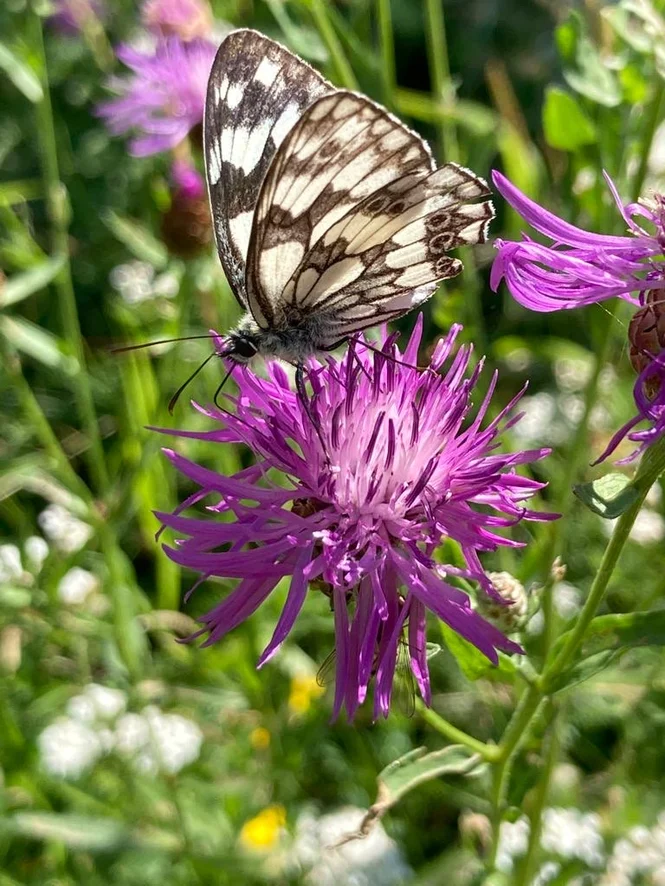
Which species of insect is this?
Melanargia galathea
